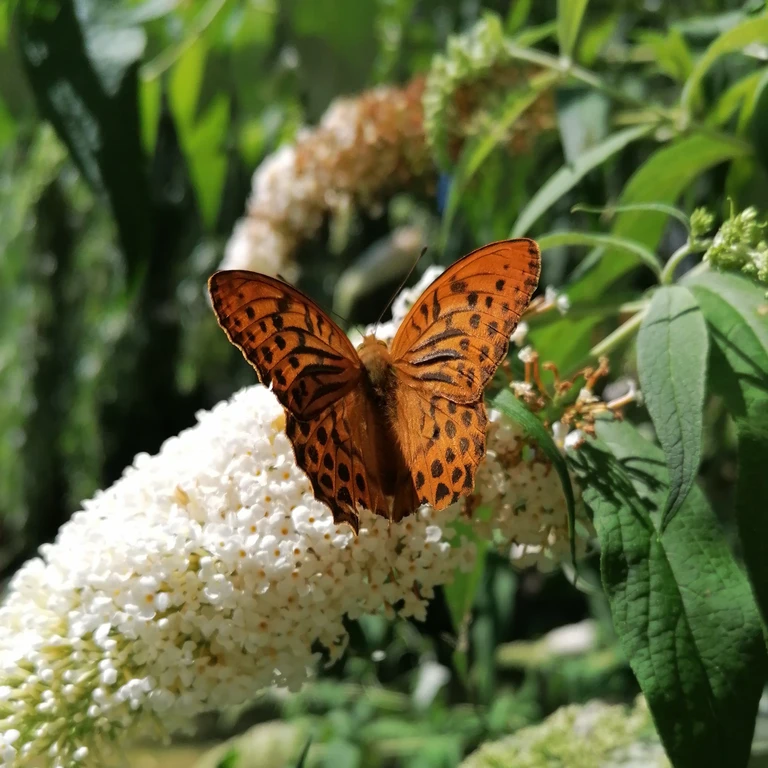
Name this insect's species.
Argynnis paphia
